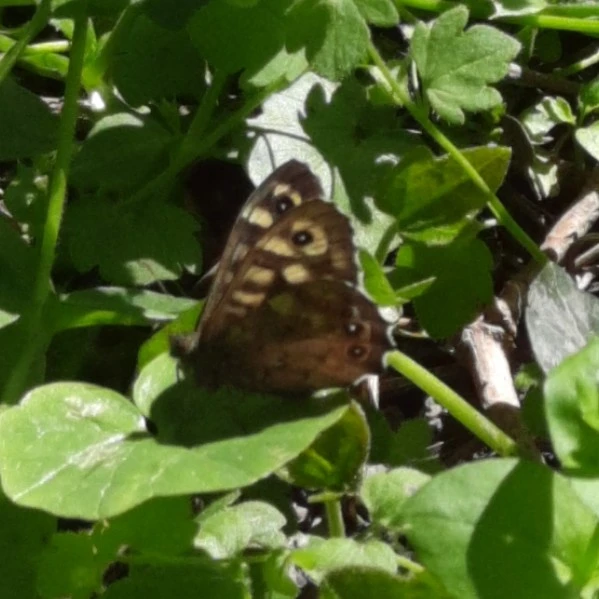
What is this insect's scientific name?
Pararge aegeria
